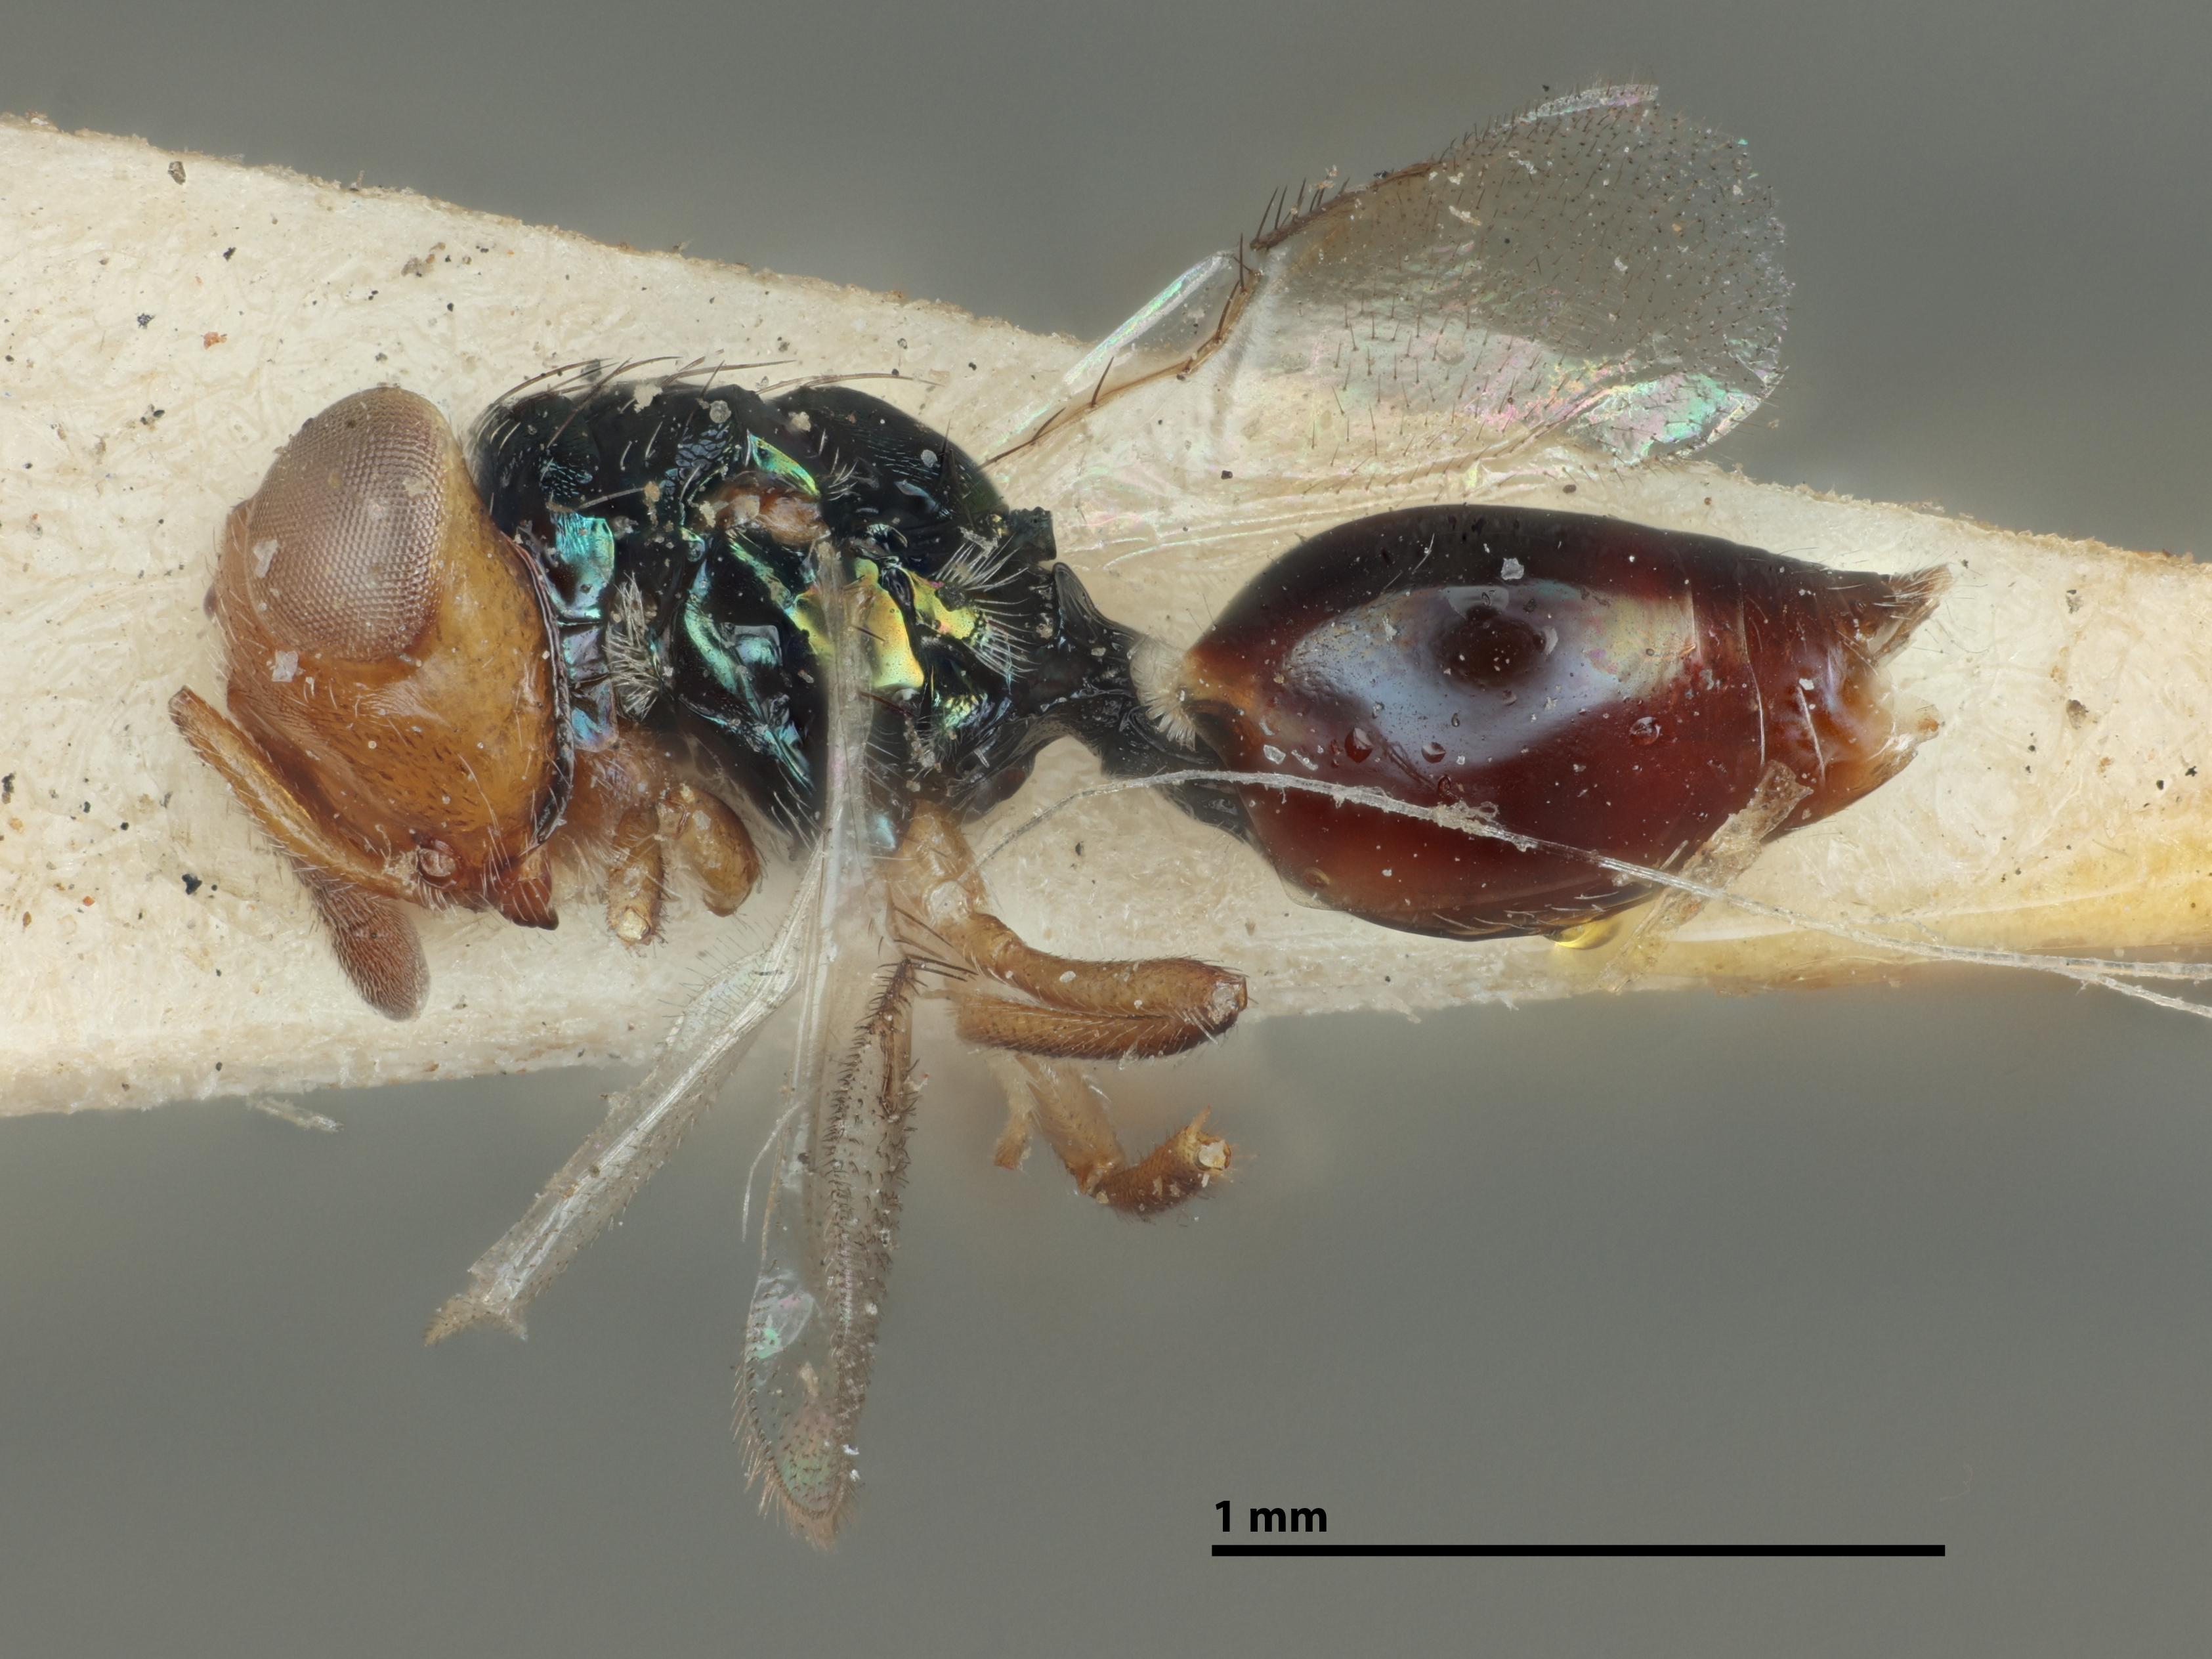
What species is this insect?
Tomocera californica
